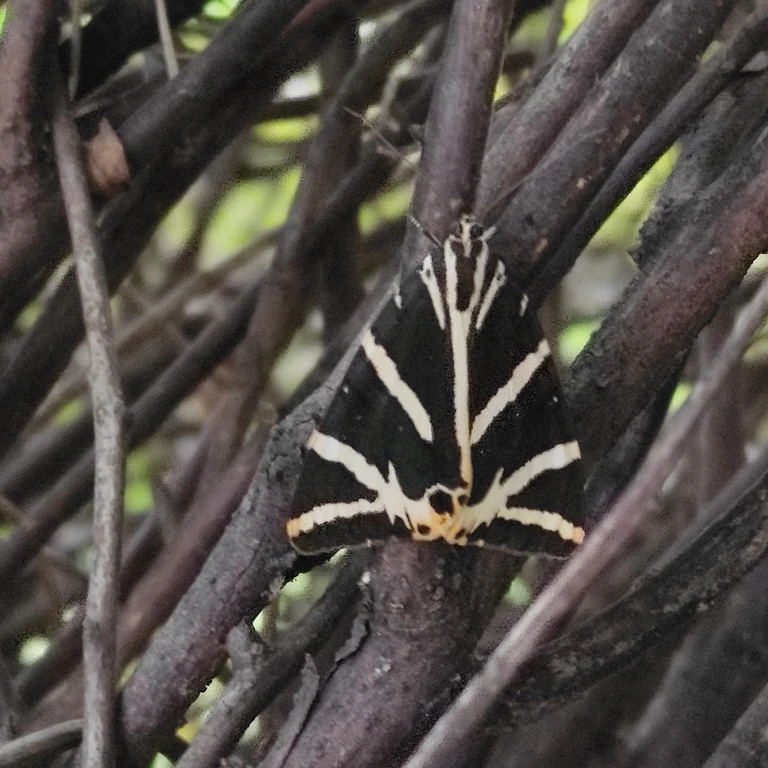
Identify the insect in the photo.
Euplagia quadripunctaria
